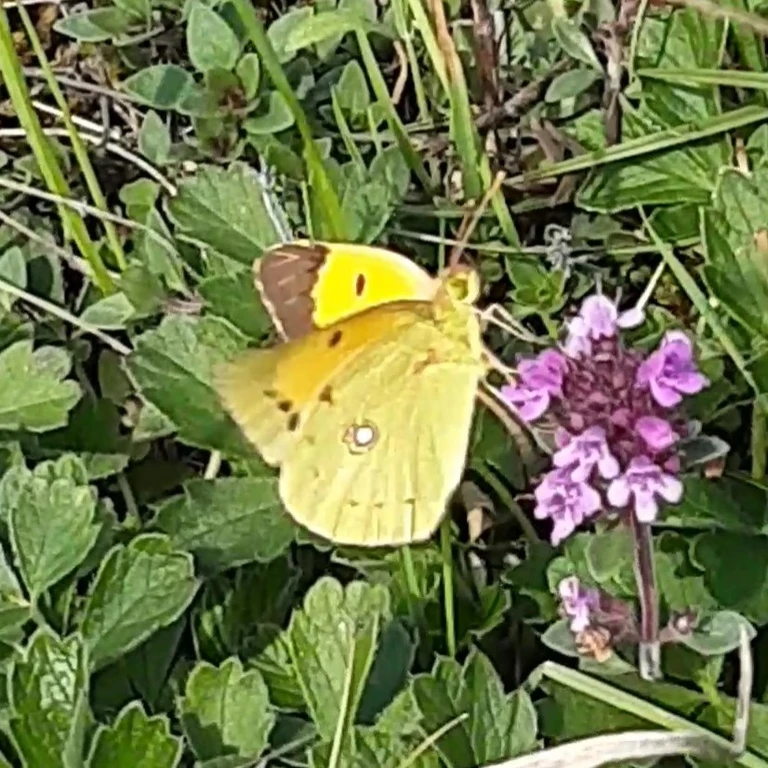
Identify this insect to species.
Colias croceus
